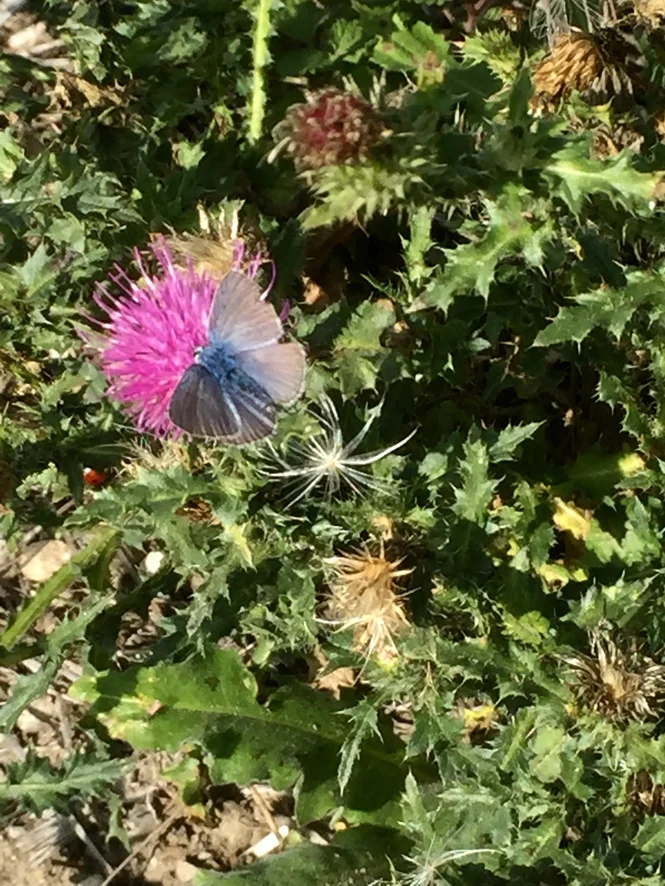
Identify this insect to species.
Polyommatus icarus
